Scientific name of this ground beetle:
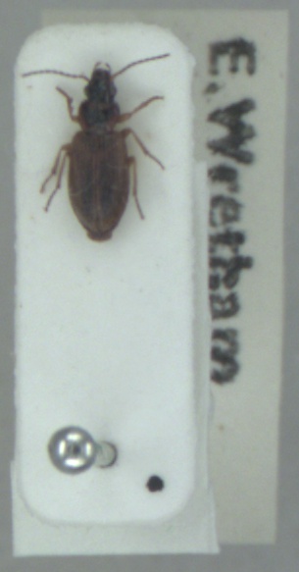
Dicheirotrichus cognatus
